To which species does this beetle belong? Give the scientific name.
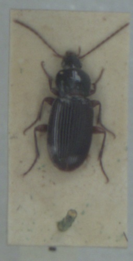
Pedius longicollis
